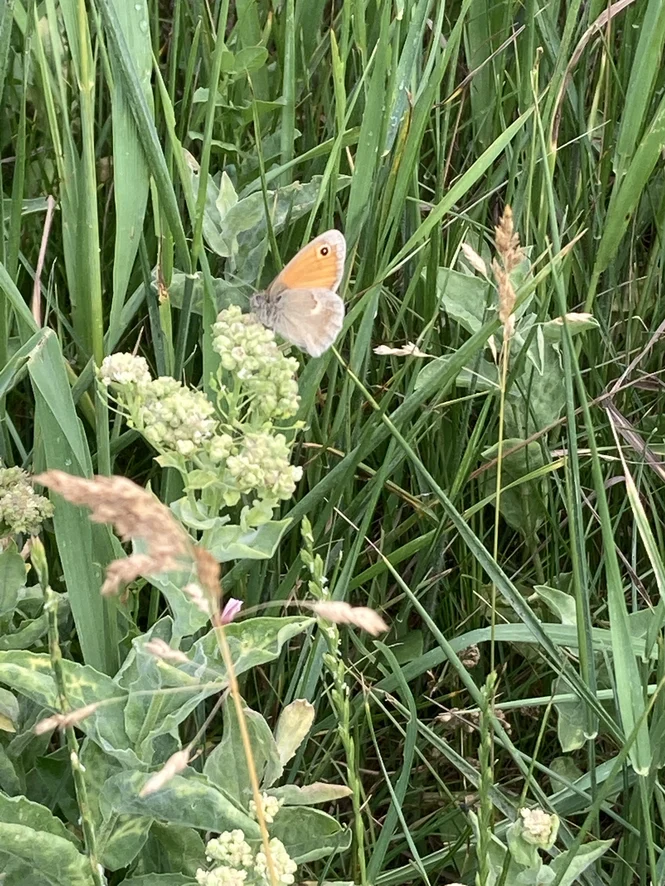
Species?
Coenonympha pamphilus
